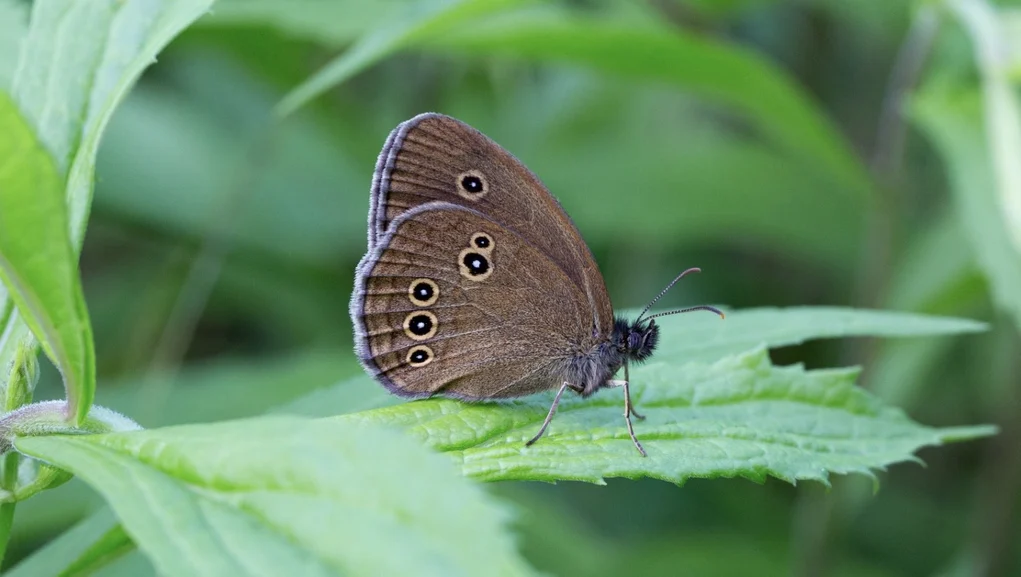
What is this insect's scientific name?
Aphantopus hyperantus
